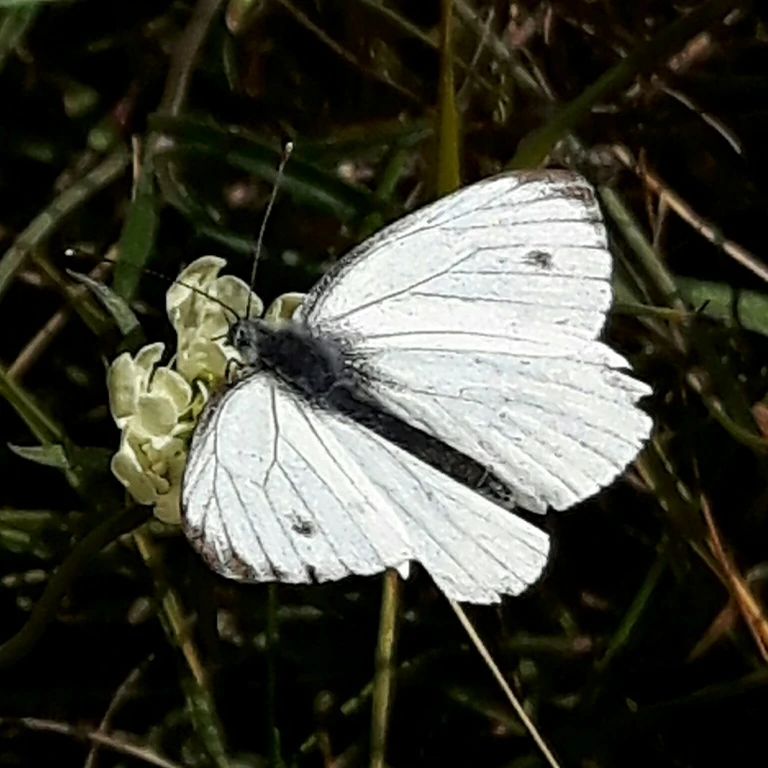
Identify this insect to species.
Pieris napi
